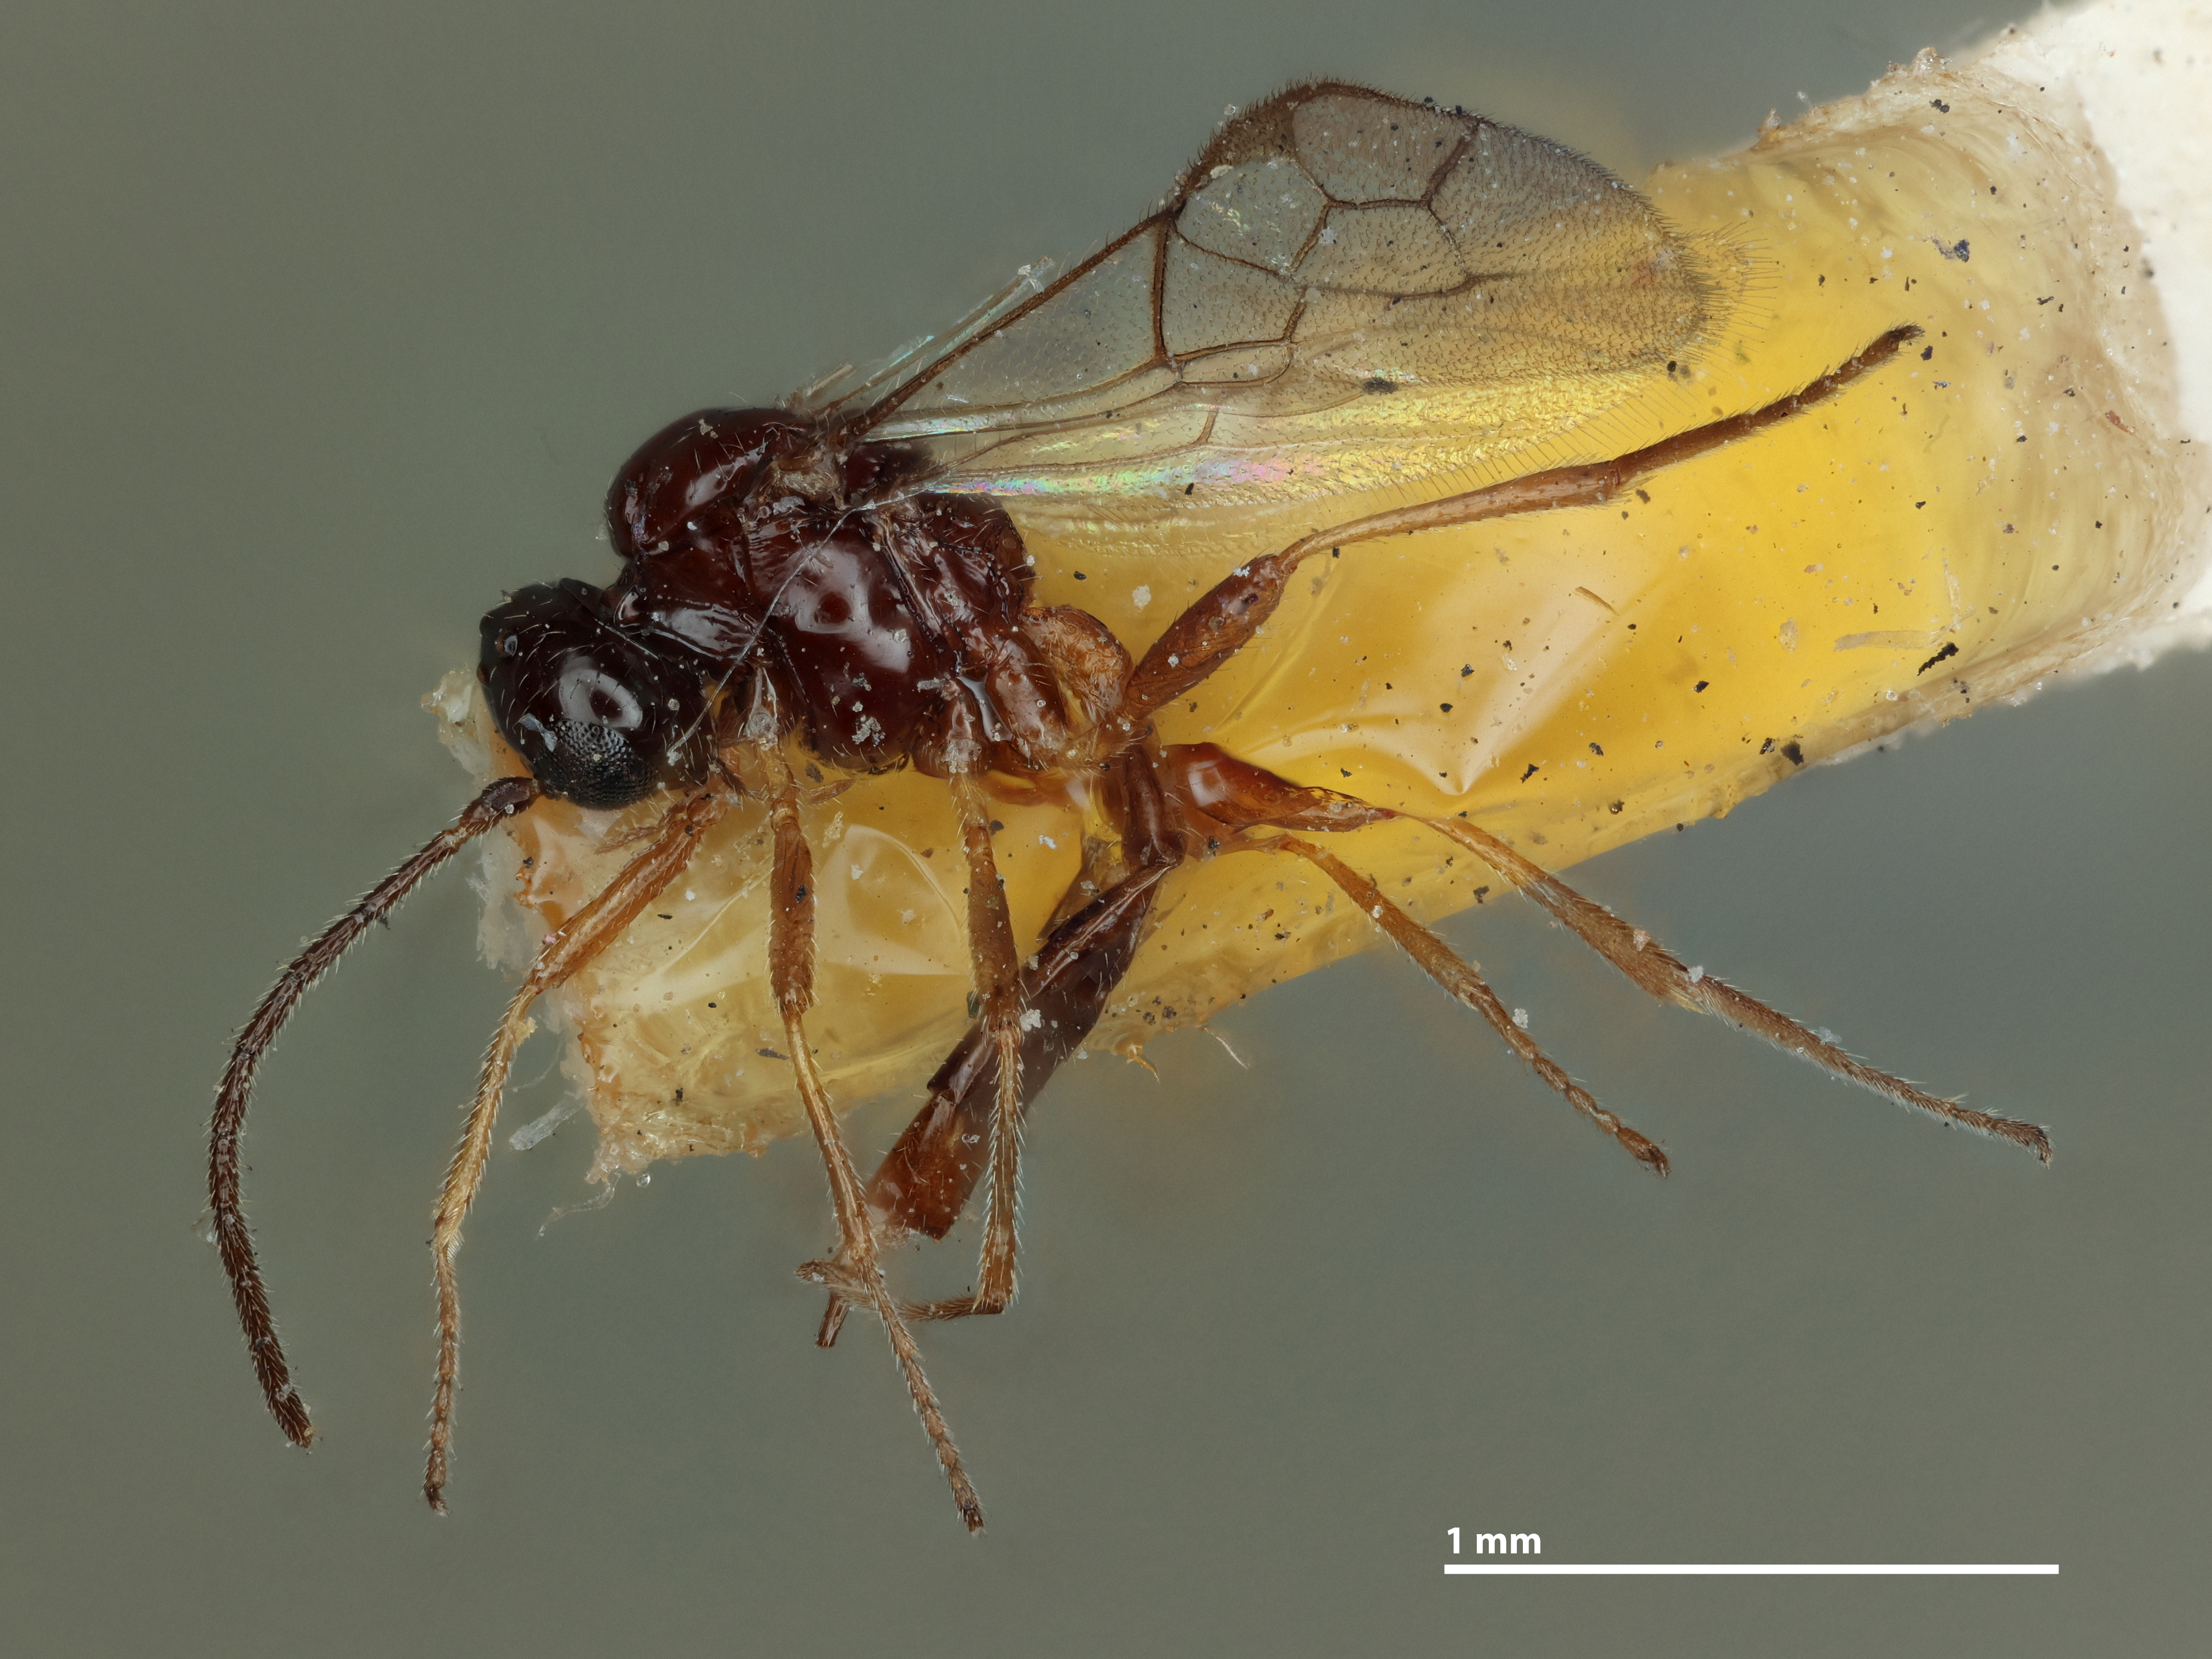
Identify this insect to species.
Ephedrus nigricornis
